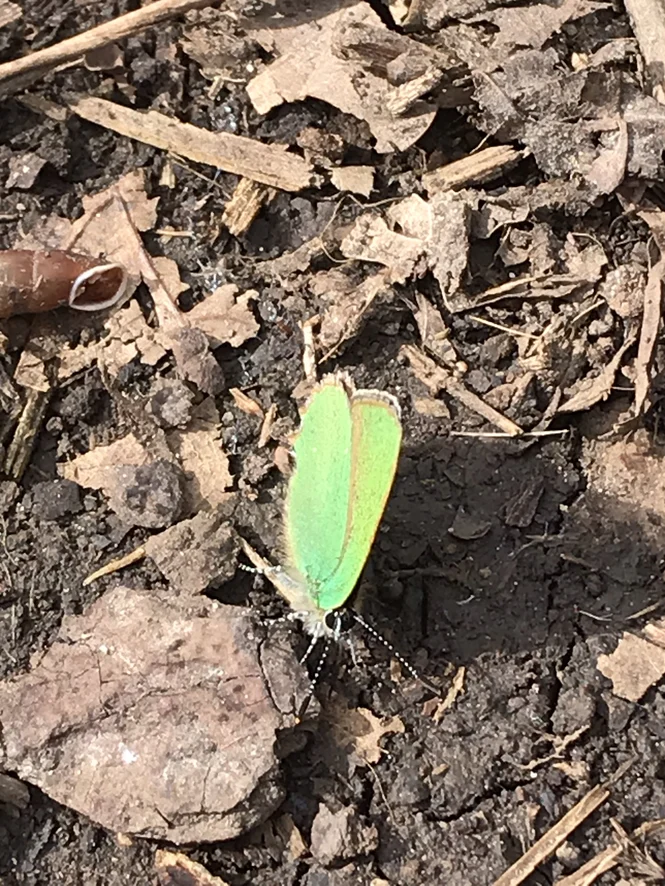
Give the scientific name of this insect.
Callophrys rubi
